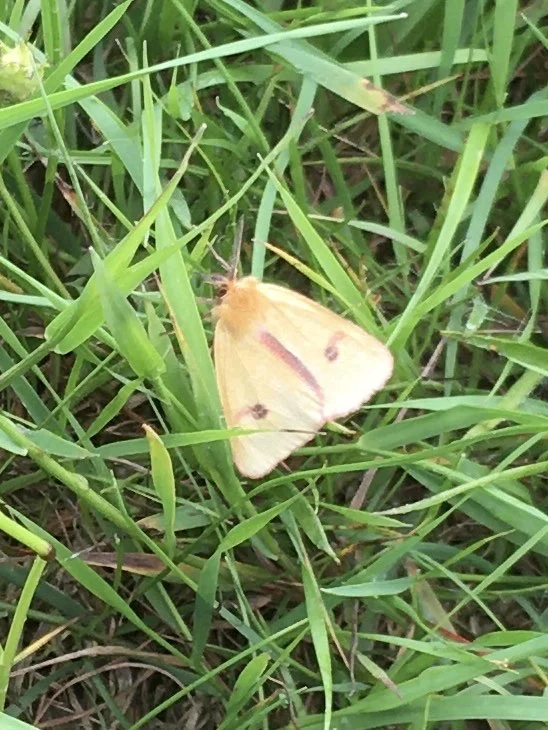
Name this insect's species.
Diacrisia sannio
